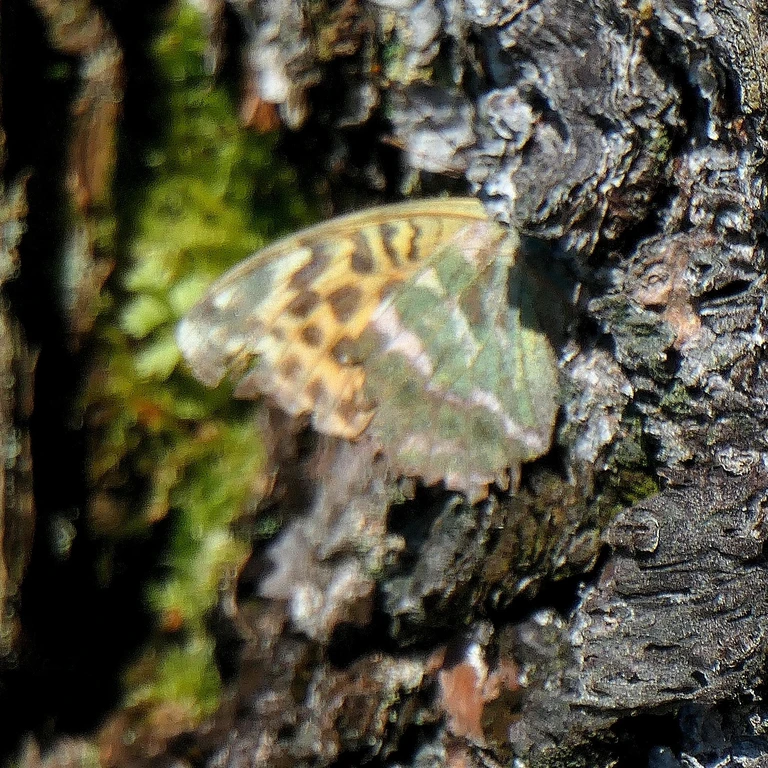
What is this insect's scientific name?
Argynnis paphia
